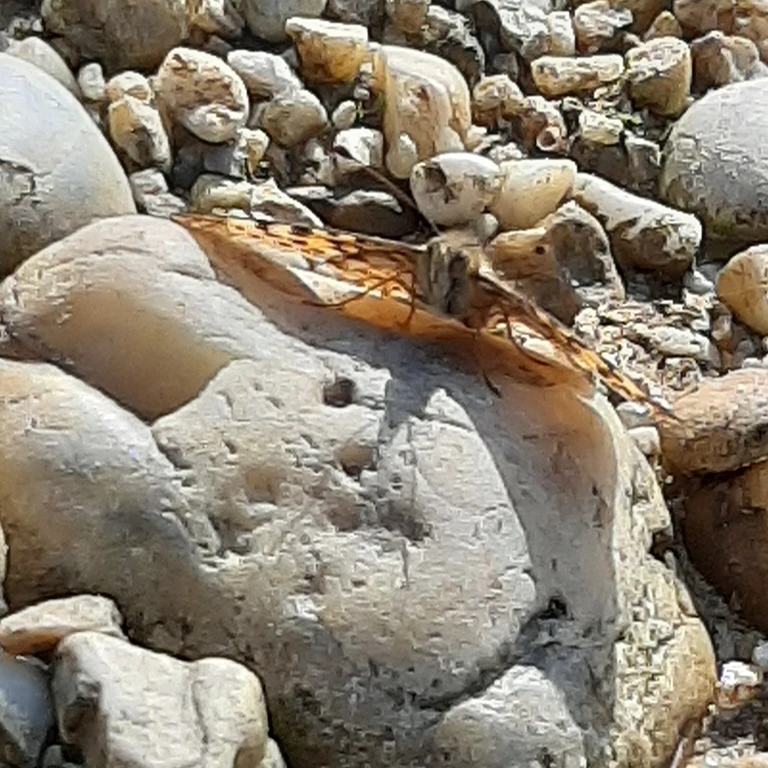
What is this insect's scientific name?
Issoria lathonia
